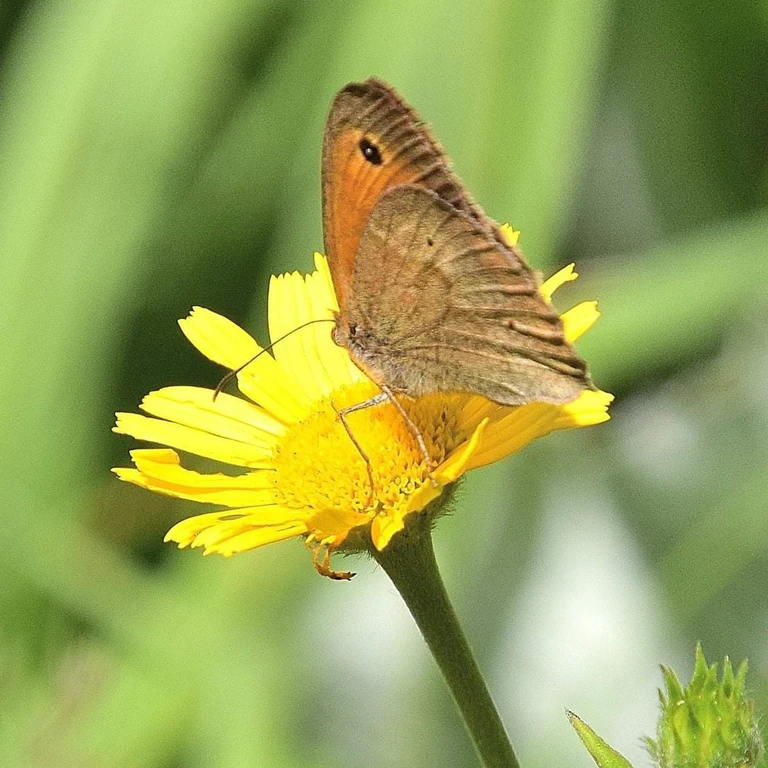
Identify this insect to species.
Maniola jurtina
